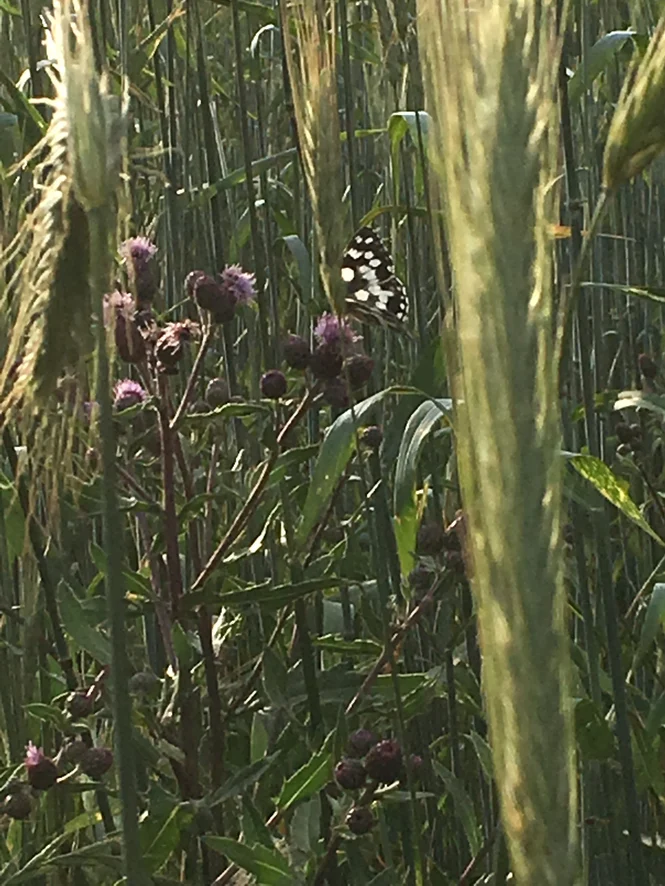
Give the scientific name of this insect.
Melanargia galathea
